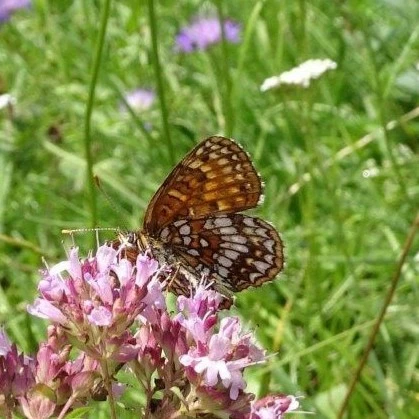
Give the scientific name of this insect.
Melitaea diamina
